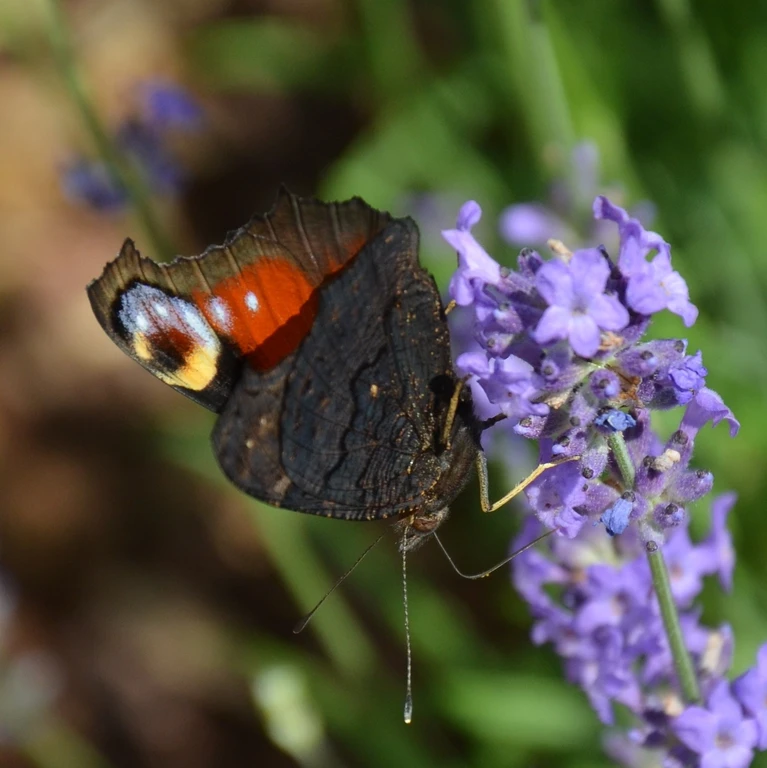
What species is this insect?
Aglais io
